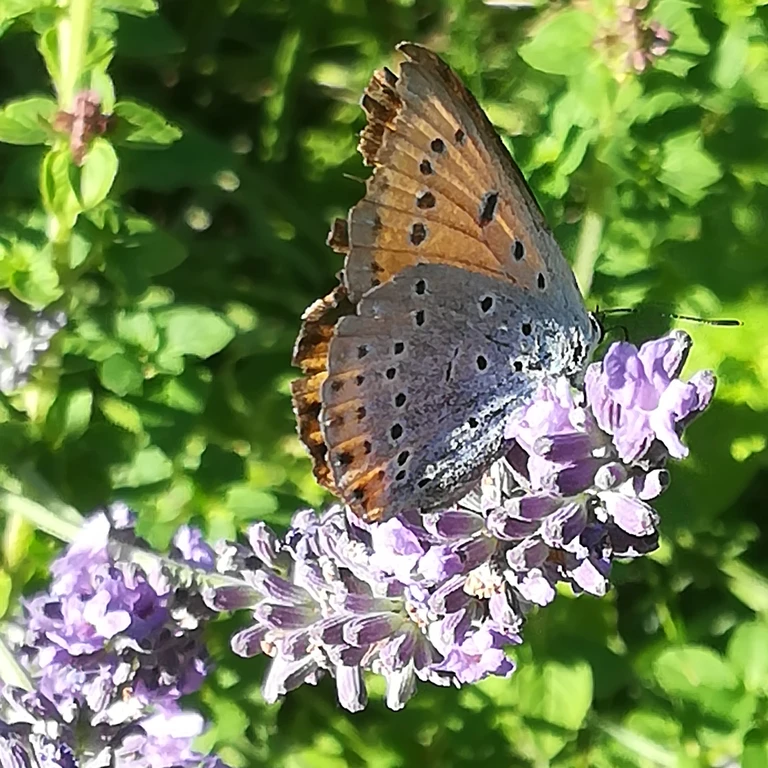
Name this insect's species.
Lycaena dispar
